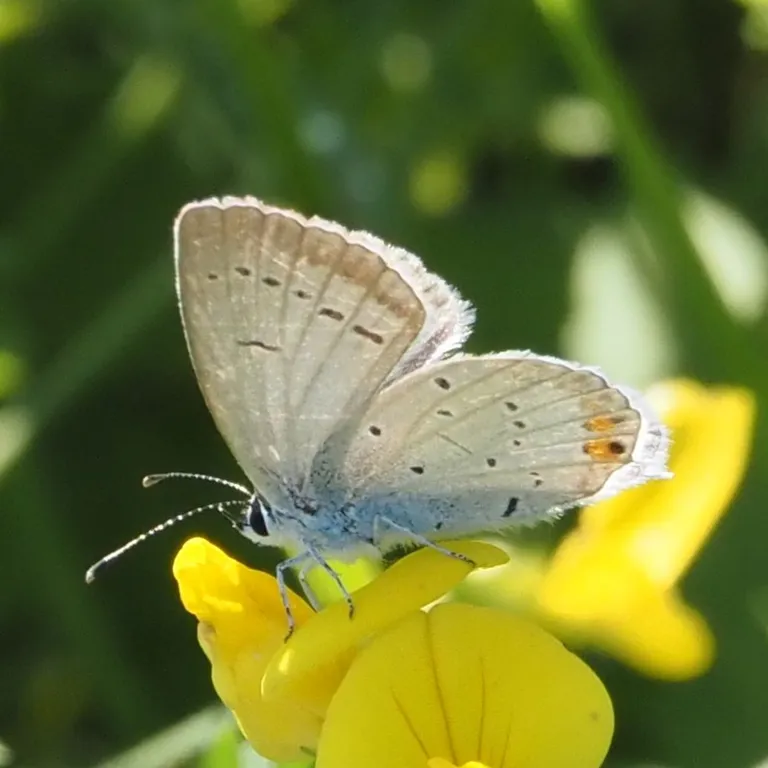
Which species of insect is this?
Cupido argiades (also Elkalyce argiades)
